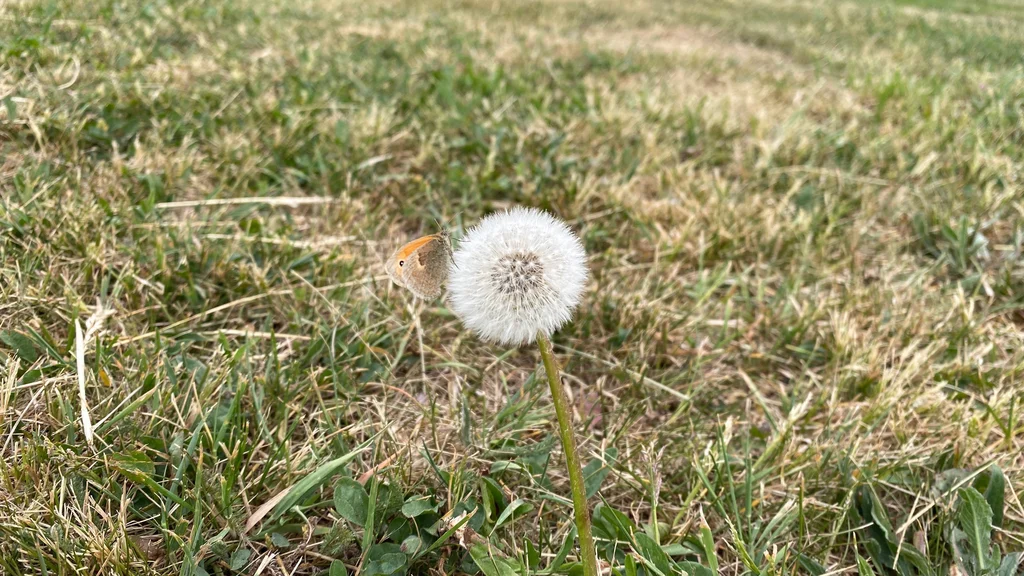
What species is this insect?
Coenonympha pamphilus
